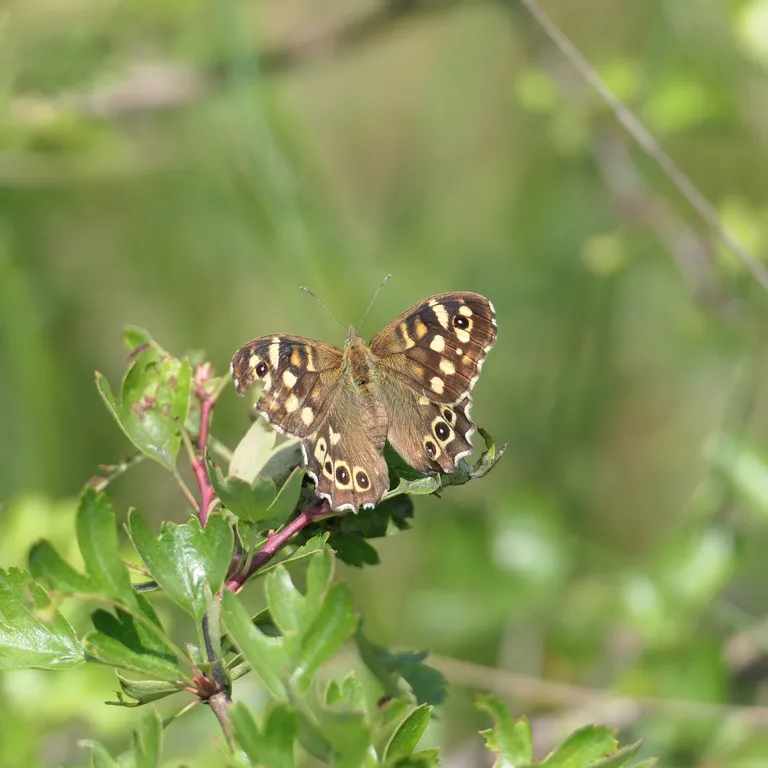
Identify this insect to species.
Pararge aegeria
